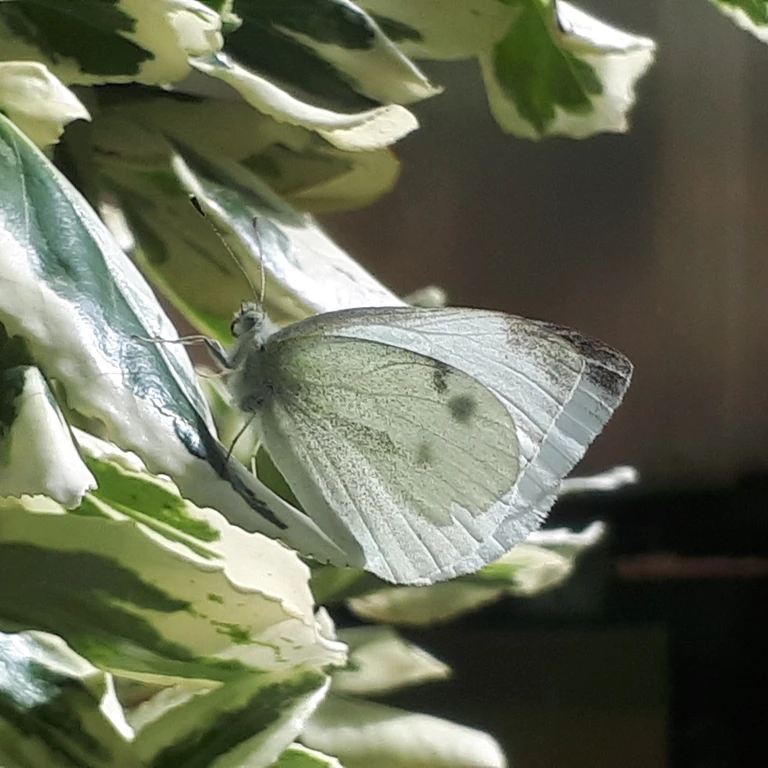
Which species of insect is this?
Pieris rapae
